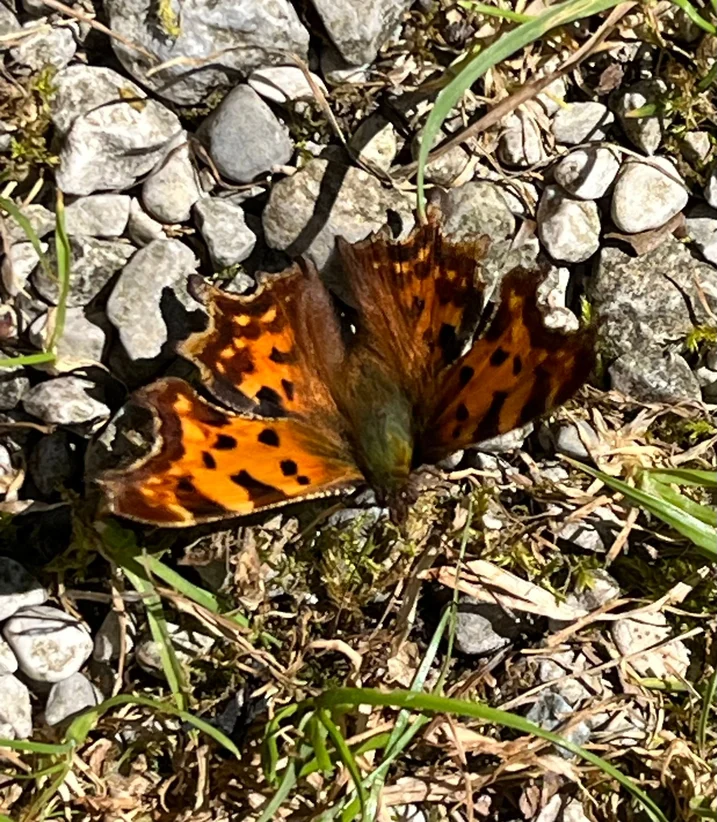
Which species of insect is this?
Polygonia c-album
